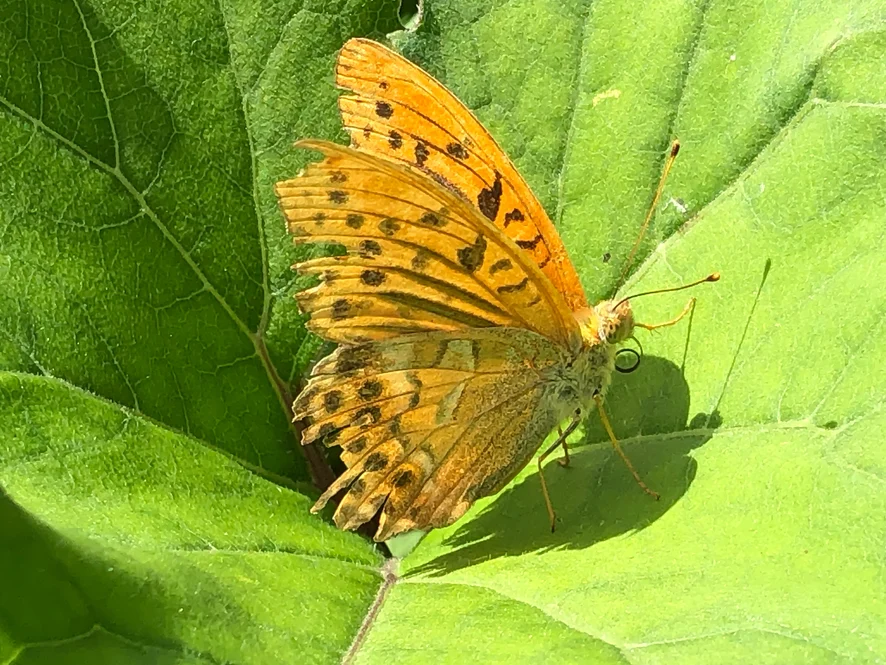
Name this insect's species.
Argynnis paphia
